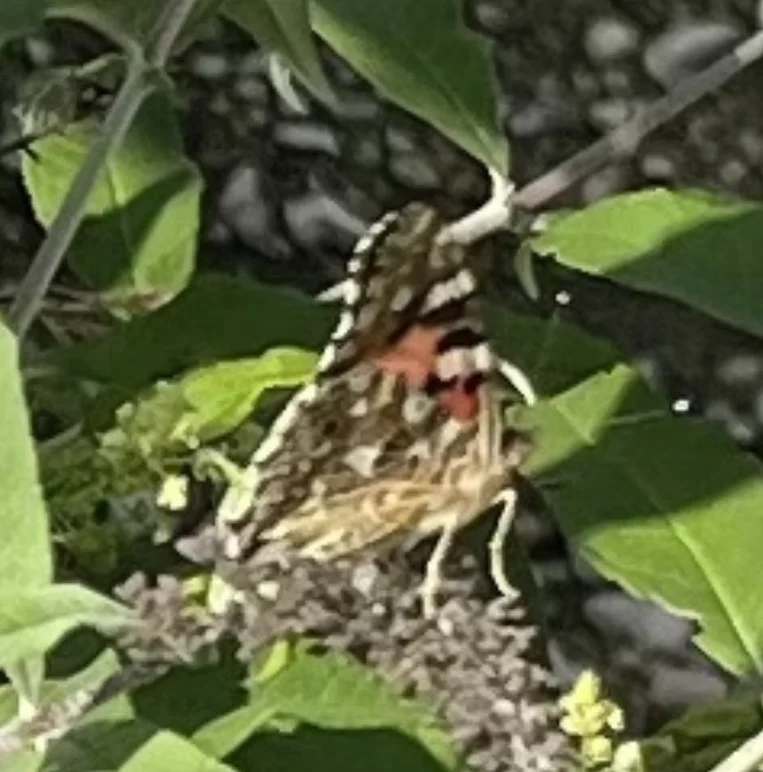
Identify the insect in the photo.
Vanessa atalanta
